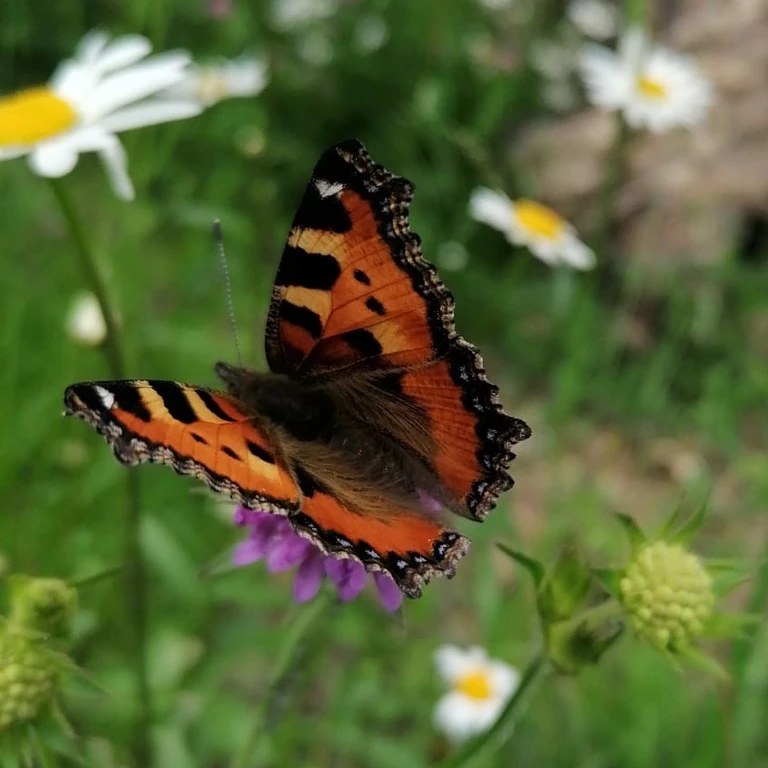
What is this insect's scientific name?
Aglais urticae
